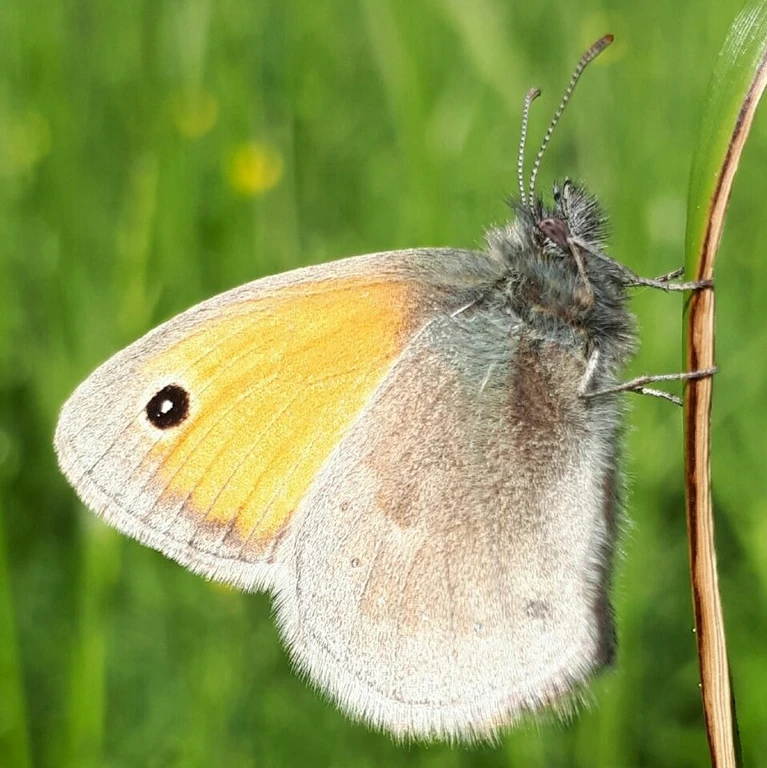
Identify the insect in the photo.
Coenonympha pamphilus
